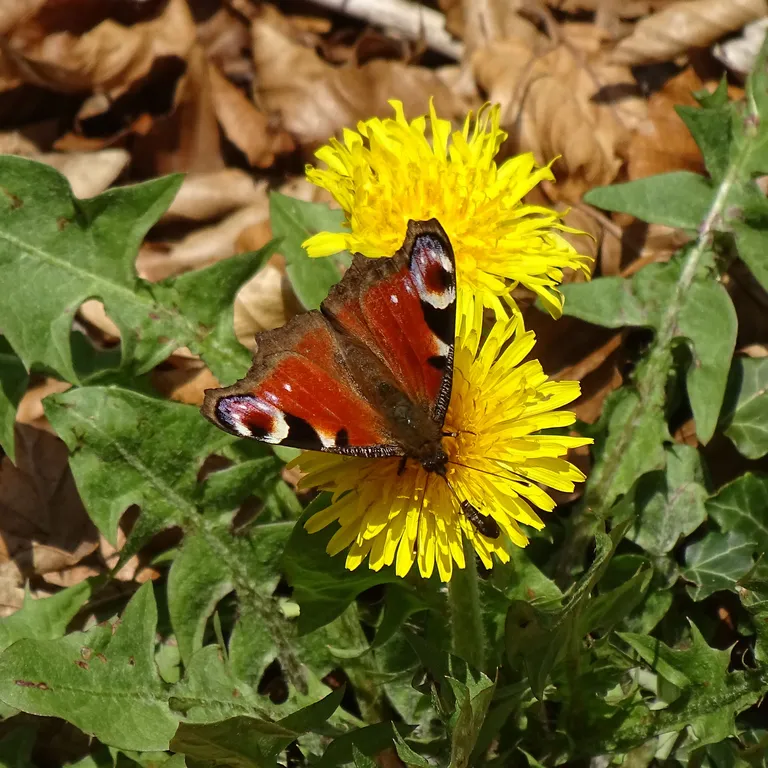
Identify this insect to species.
Aglais io
